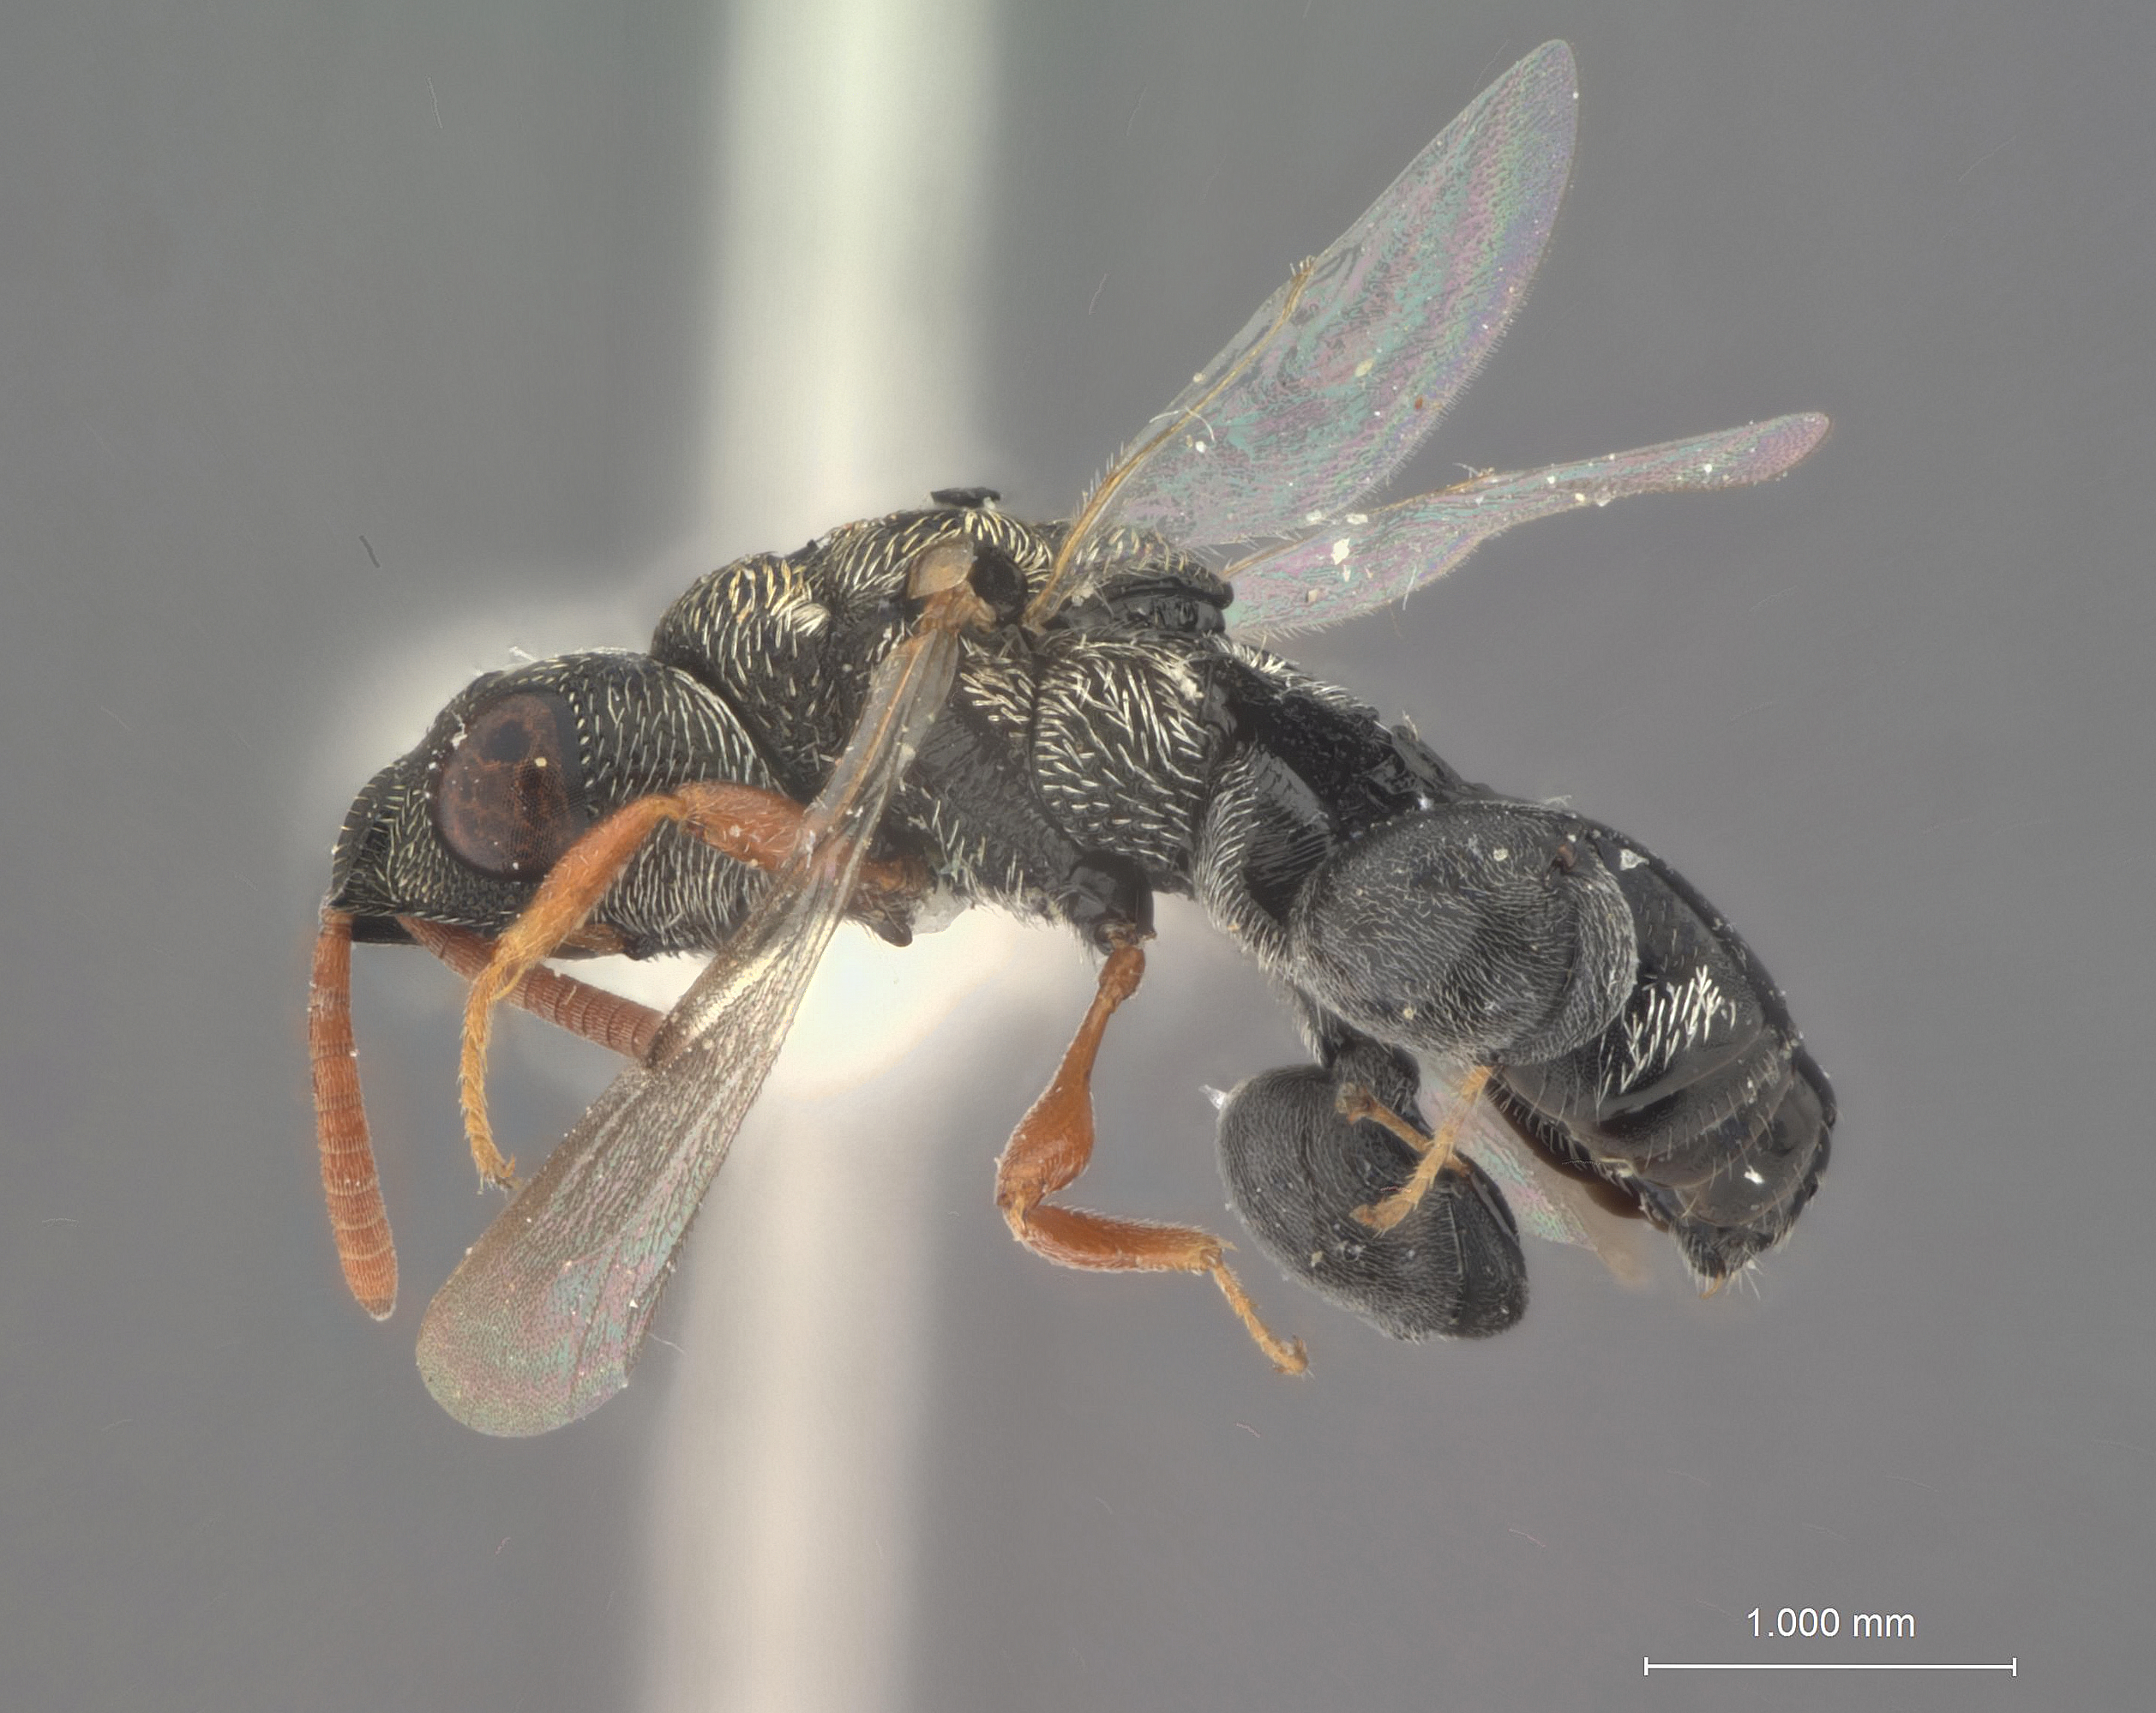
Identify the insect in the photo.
Dirhinus georgei
